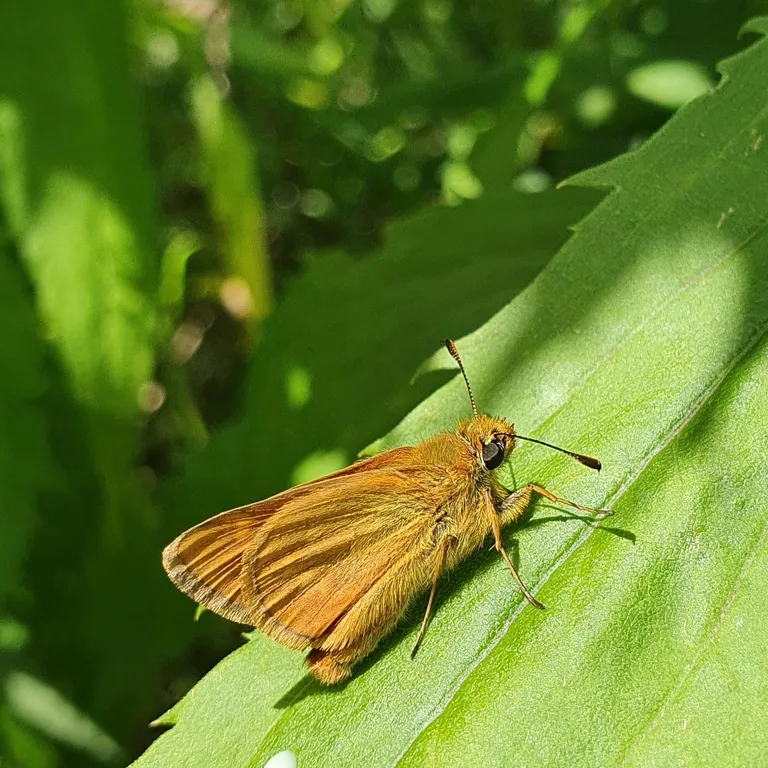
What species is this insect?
Ochlodes sylvanus (also Ochlodes venata)
